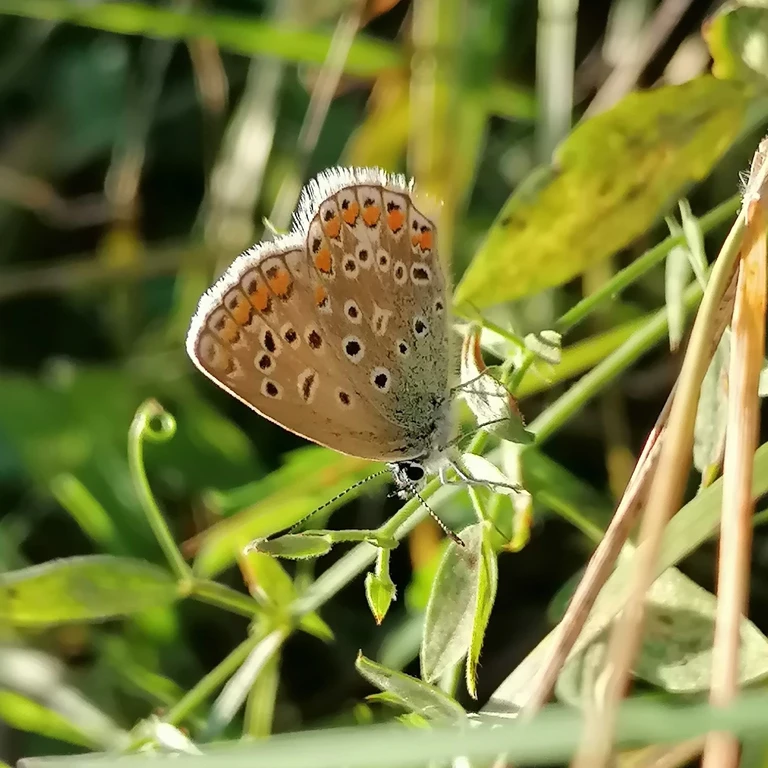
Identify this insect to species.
Polyommatus icarus
